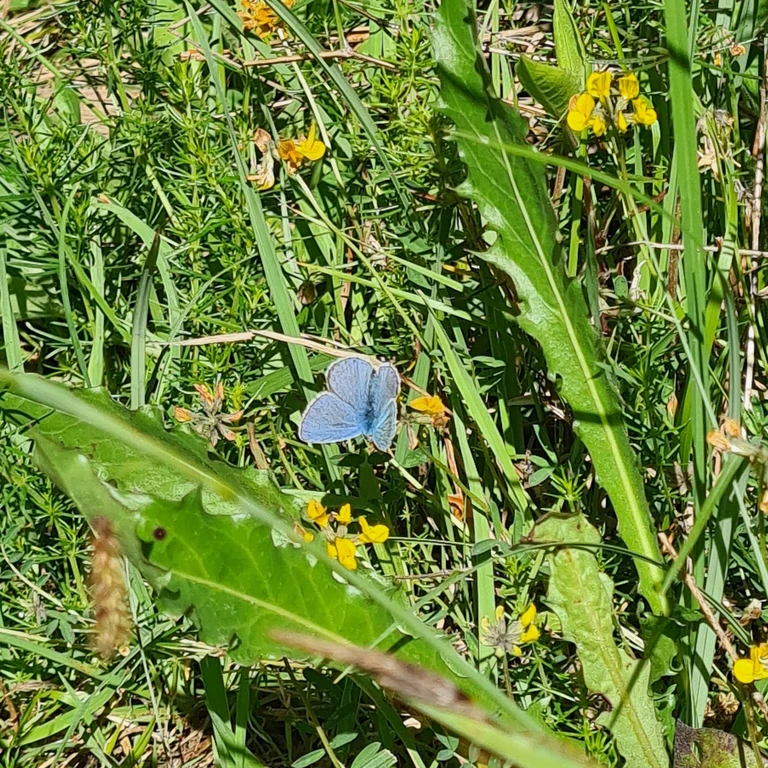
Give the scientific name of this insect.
Lysandra bellargus
